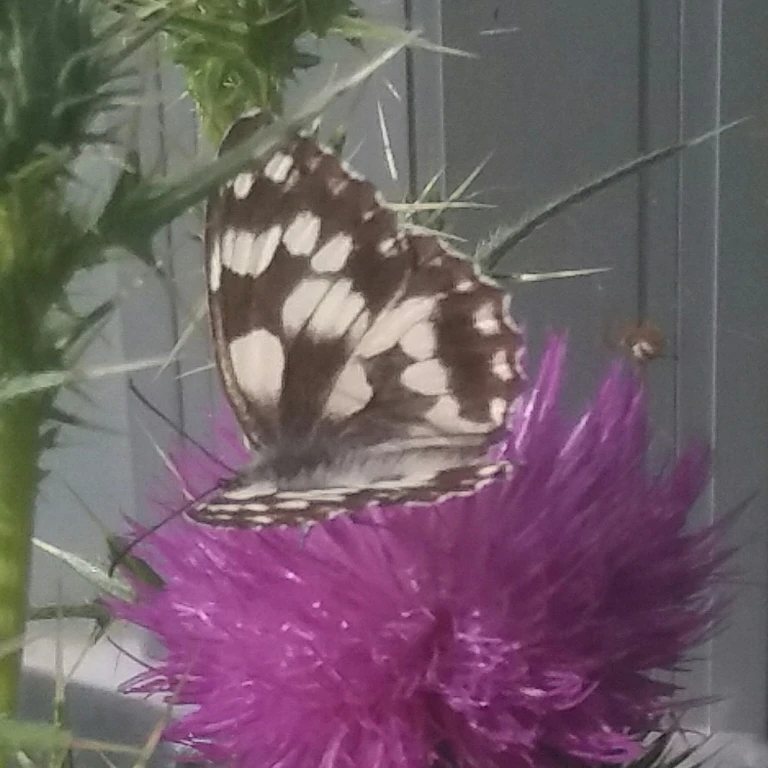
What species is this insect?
Melanargia galathea
